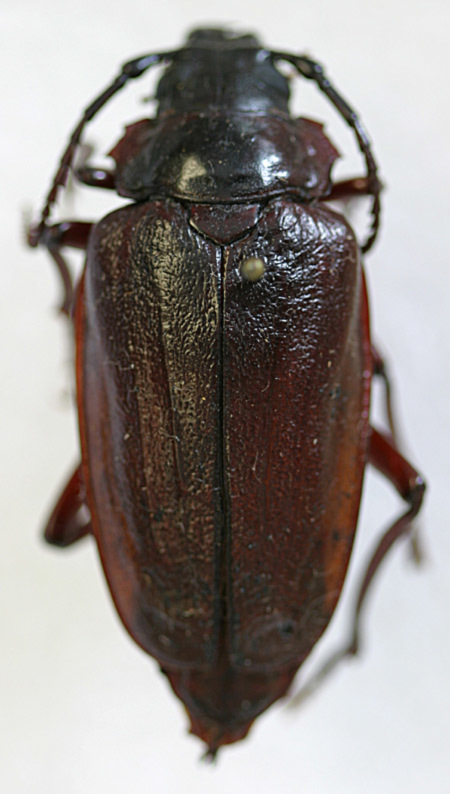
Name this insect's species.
Prionus robustus (also Prionus imbricornis)
